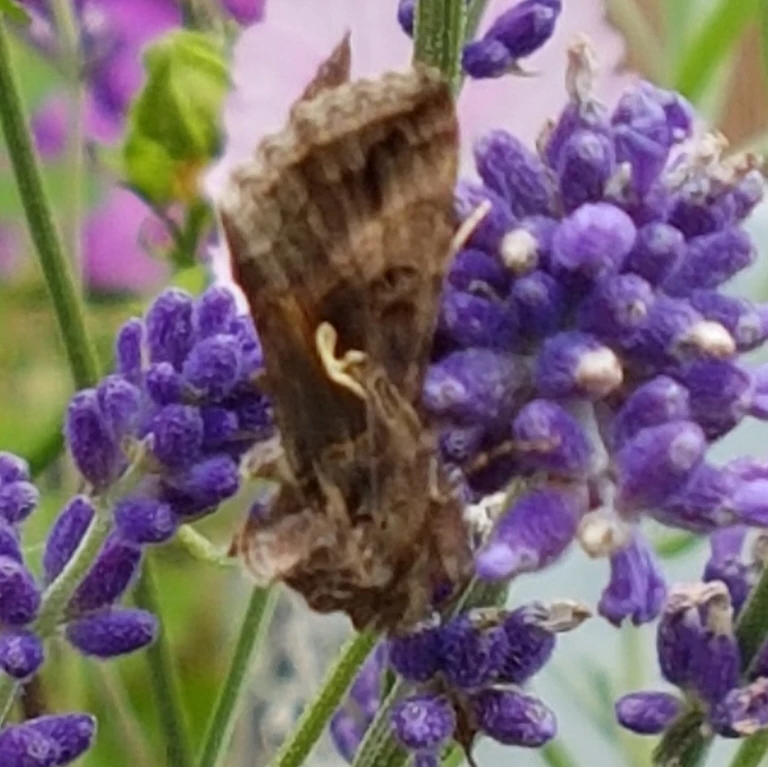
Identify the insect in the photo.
Autographa gamma
